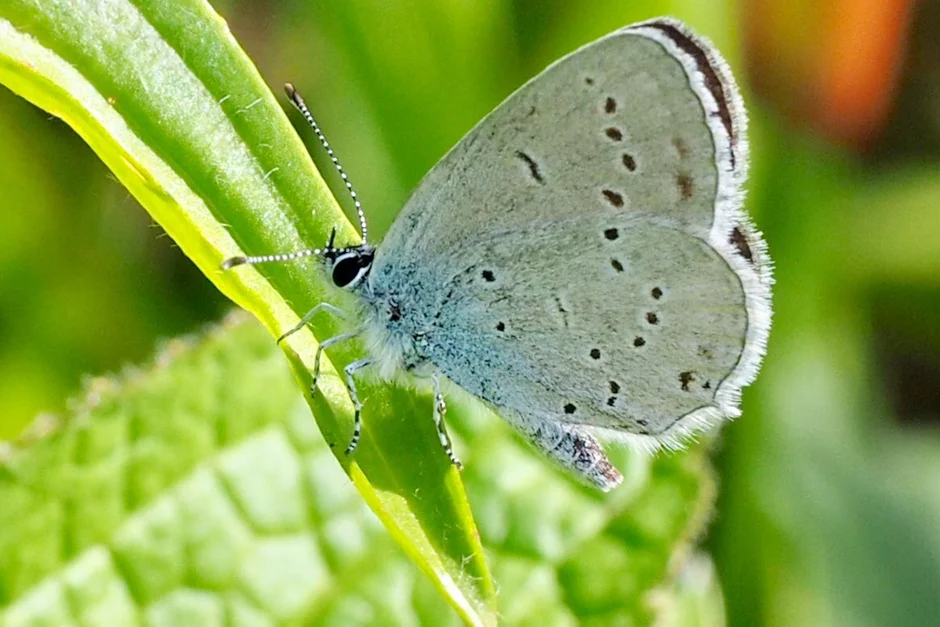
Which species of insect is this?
Cupido decolorata (also Elkalyce decolorata)
